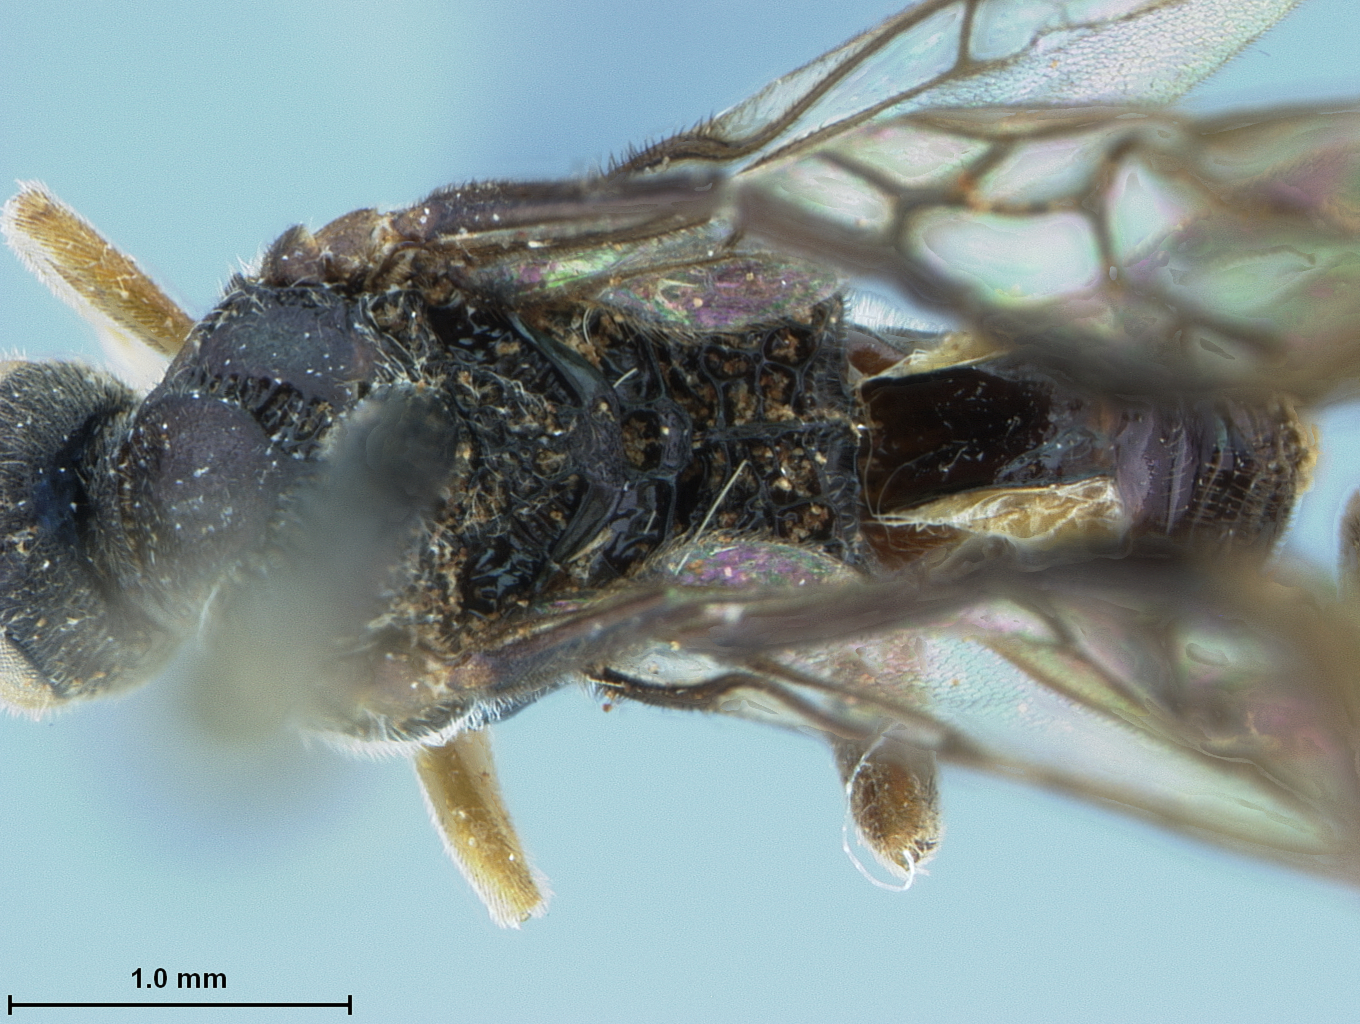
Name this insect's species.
Microplitis philippinensis
